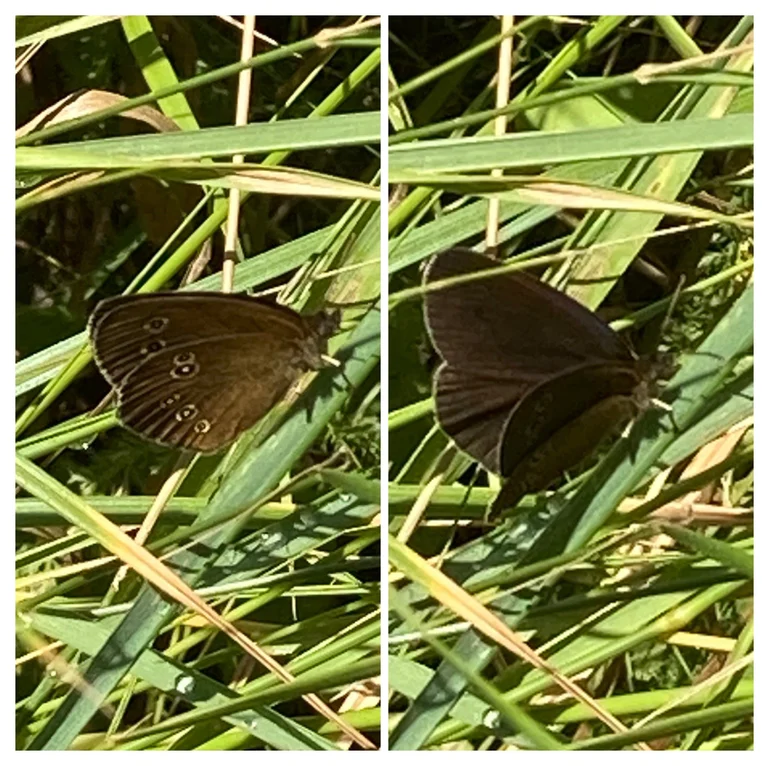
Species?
Aphantopus hyperantus
